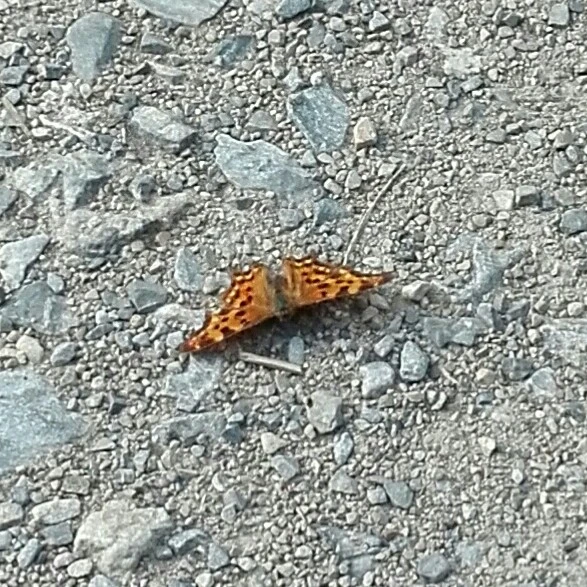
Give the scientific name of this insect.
Polygonia c-album
